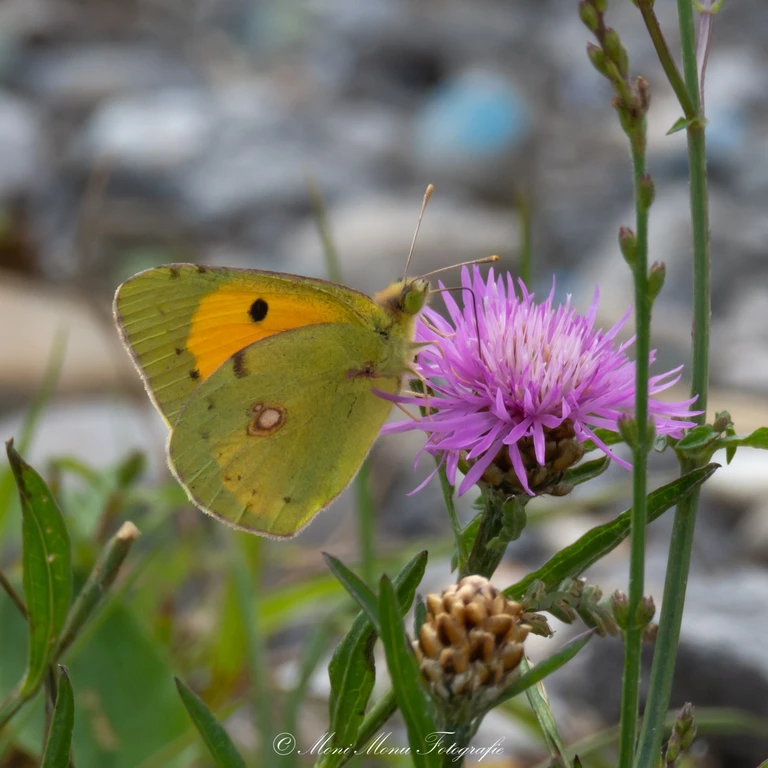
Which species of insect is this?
Colias croceus
